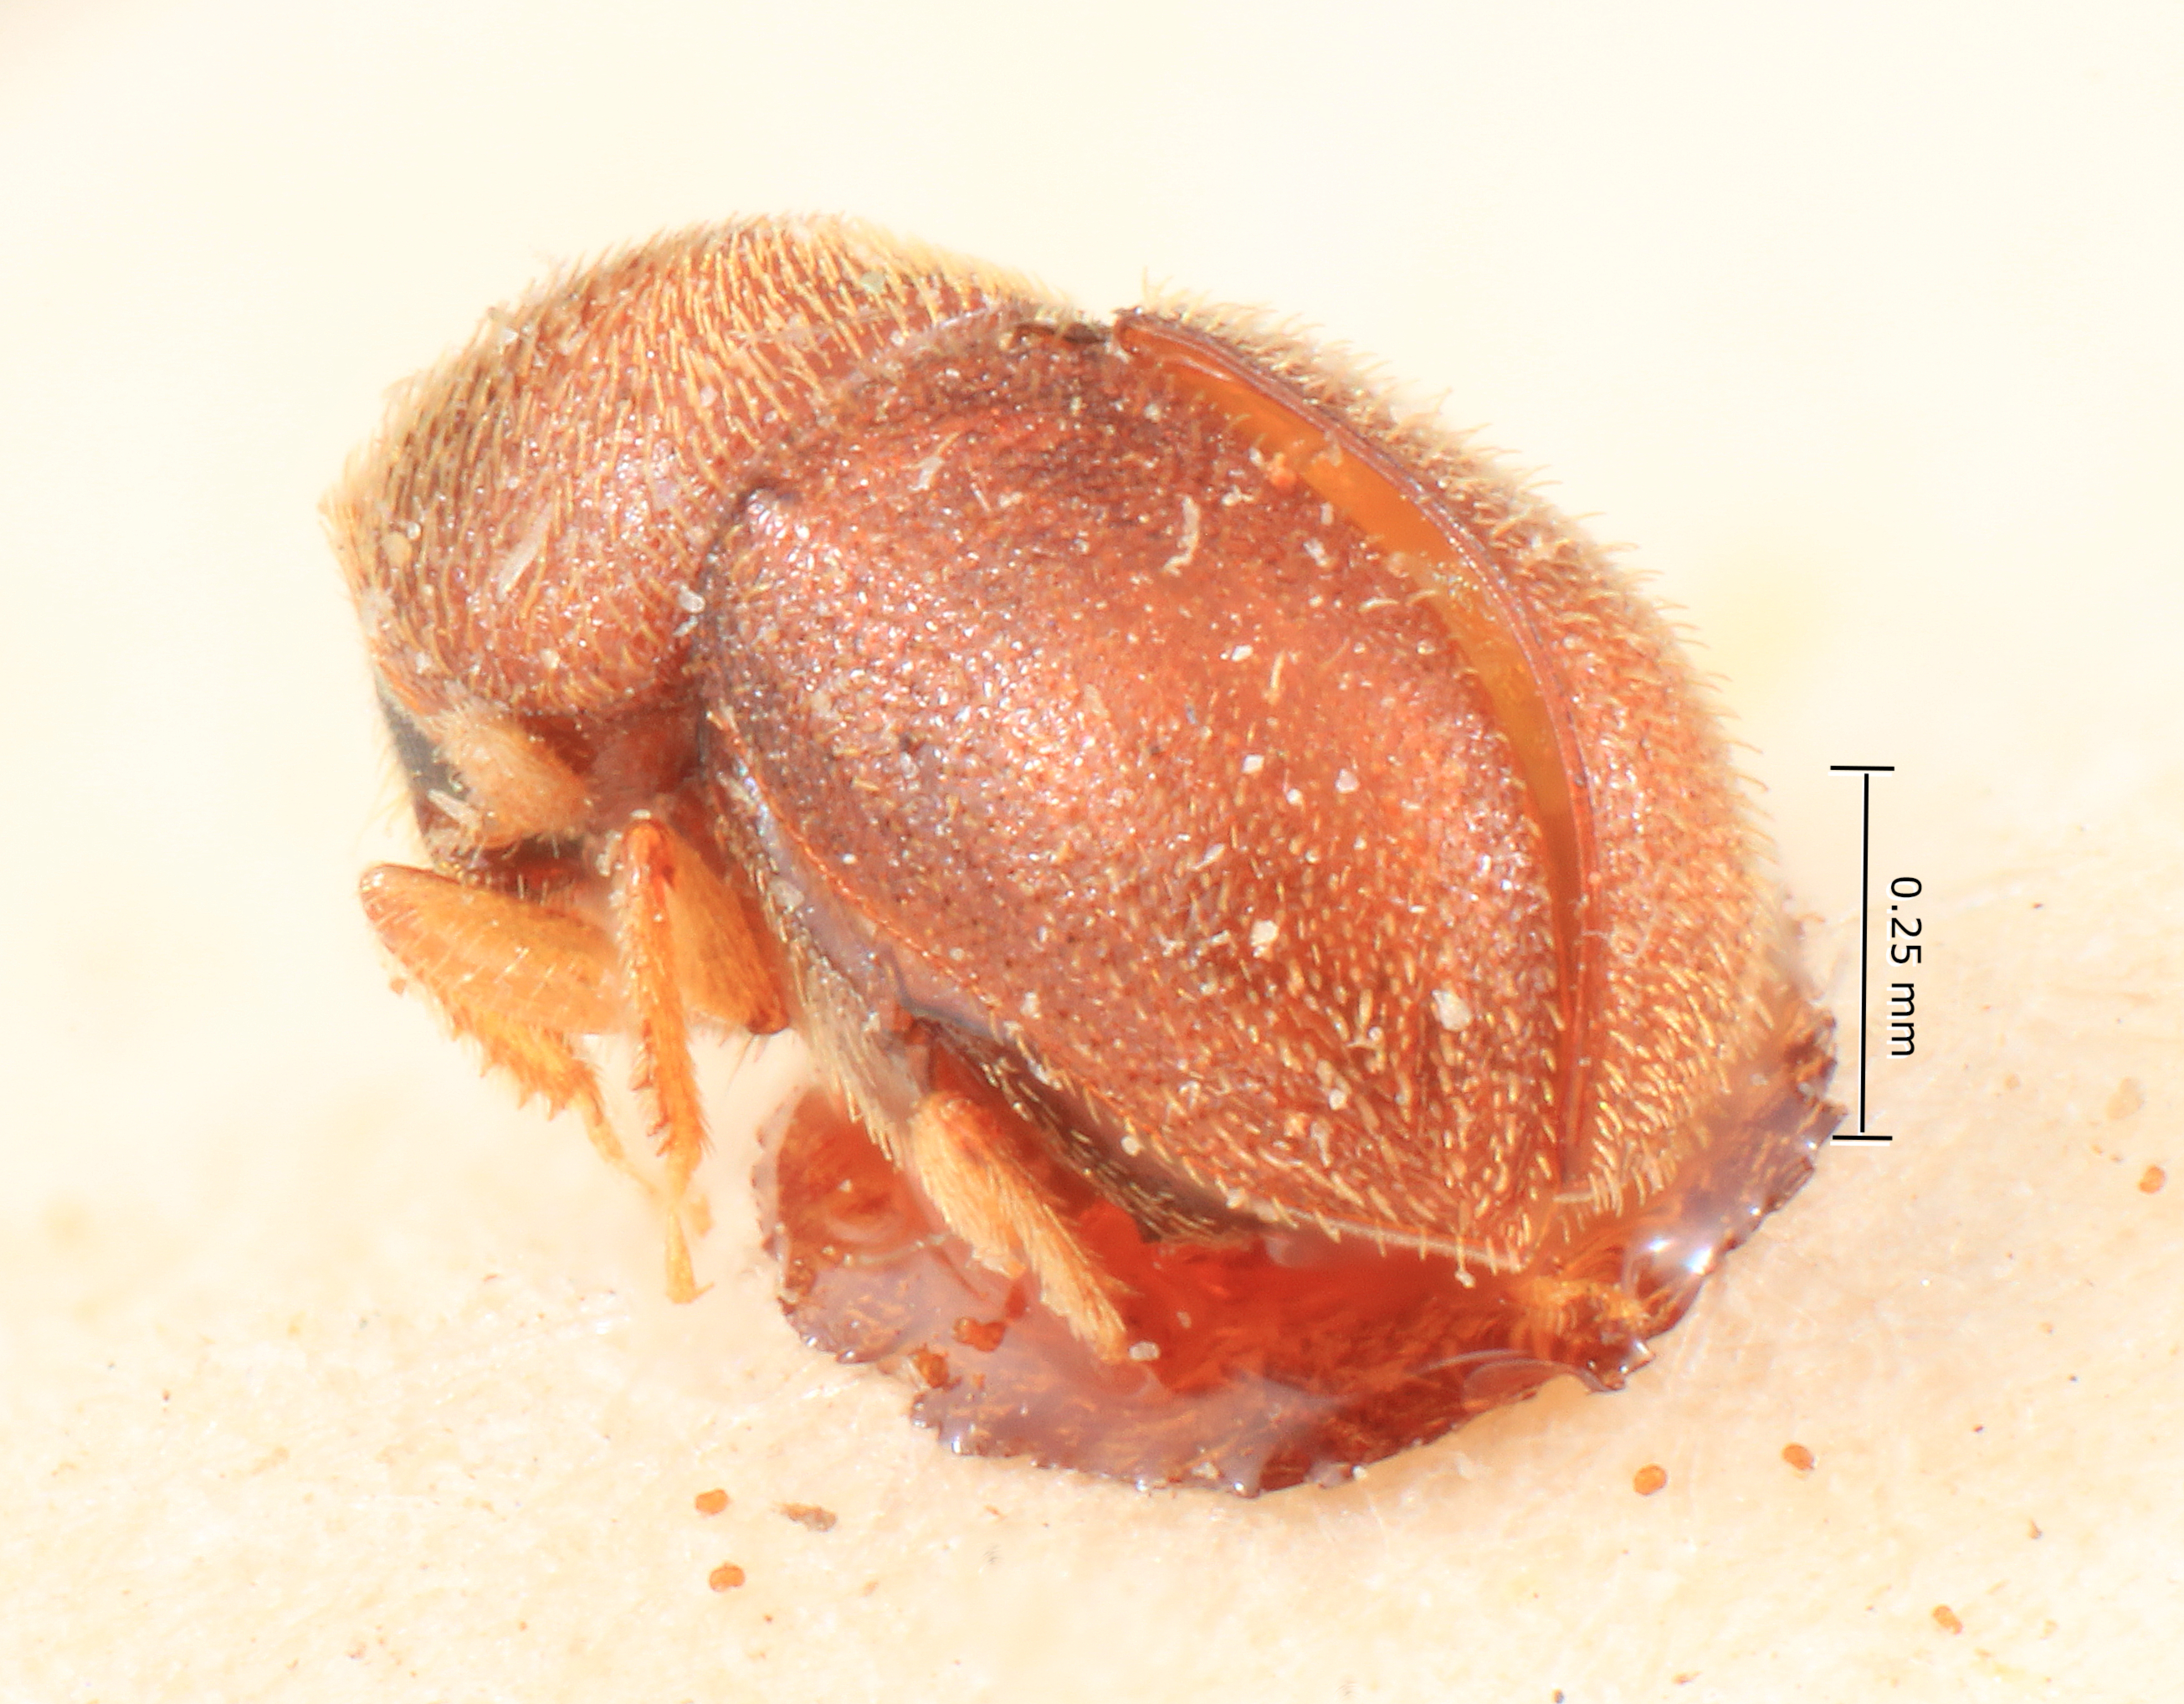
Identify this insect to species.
Cryphalomorphus minor
